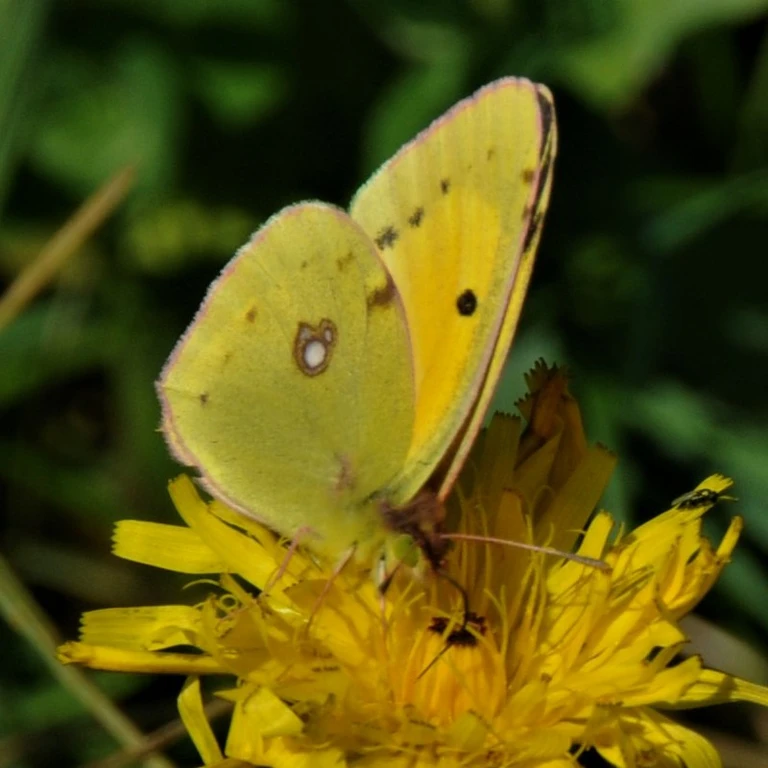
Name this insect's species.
Colias croceus
